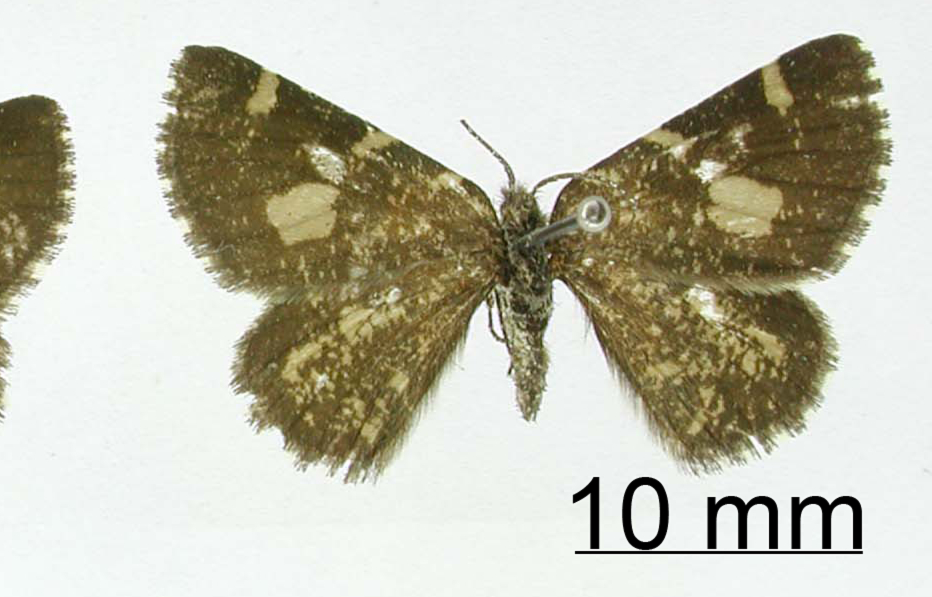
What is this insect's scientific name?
Oreonoma sectiplaga
